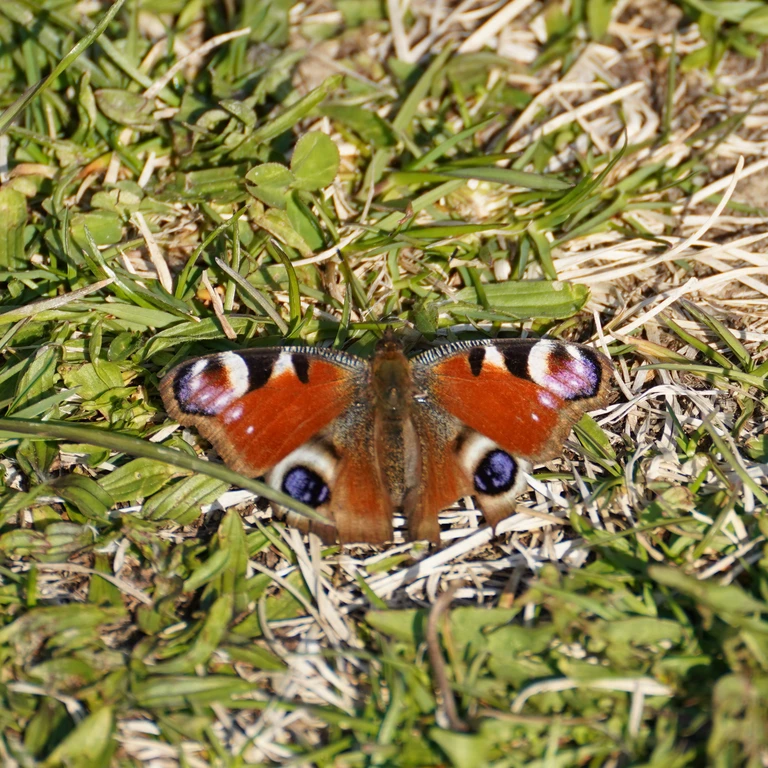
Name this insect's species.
Aglais io
